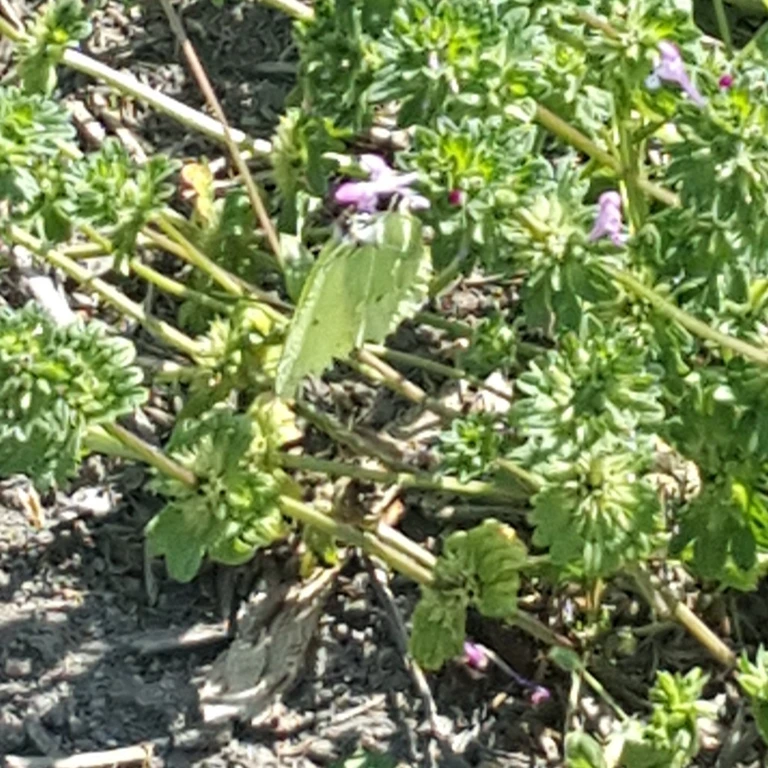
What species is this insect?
Gonepteryx rhamni
